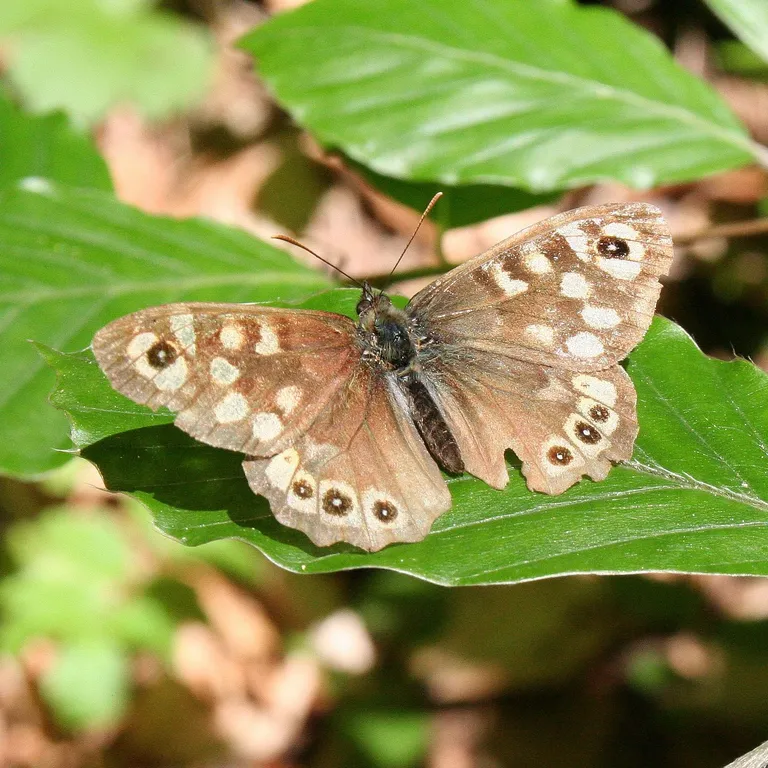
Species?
Pararge aegeria
